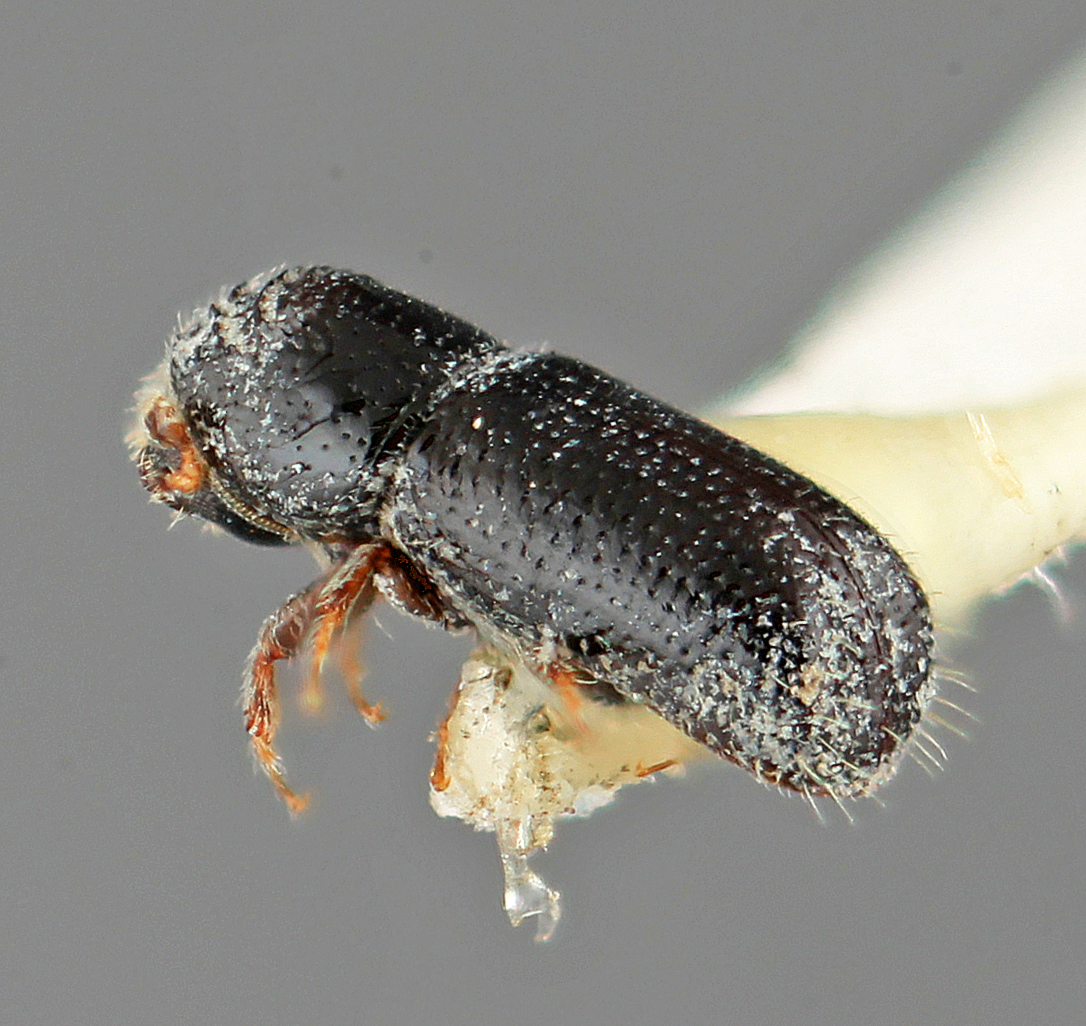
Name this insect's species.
Pityophthorus diligens
